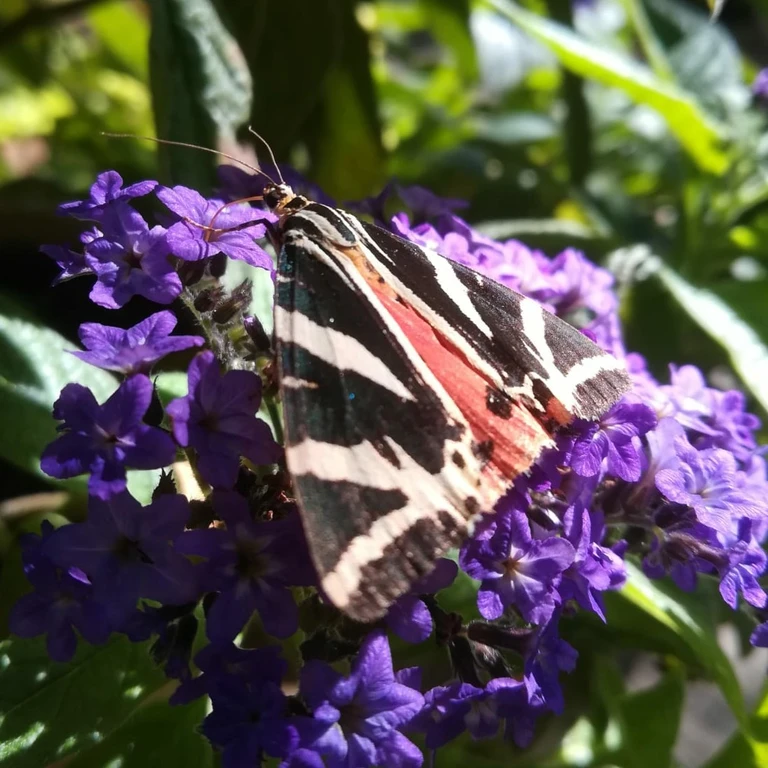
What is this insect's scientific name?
Euplagia quadripunctaria
